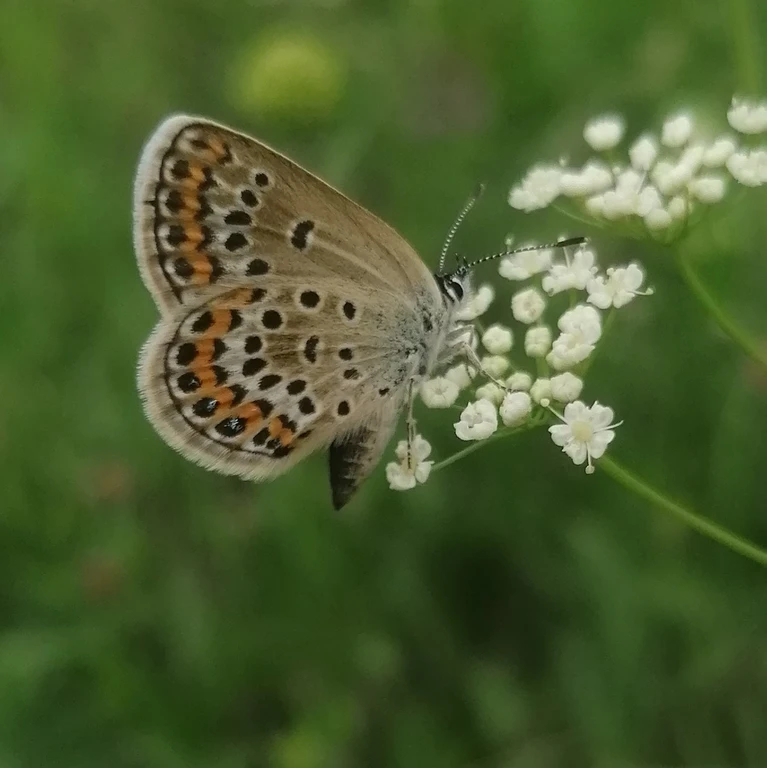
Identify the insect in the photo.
Plebejus argus
